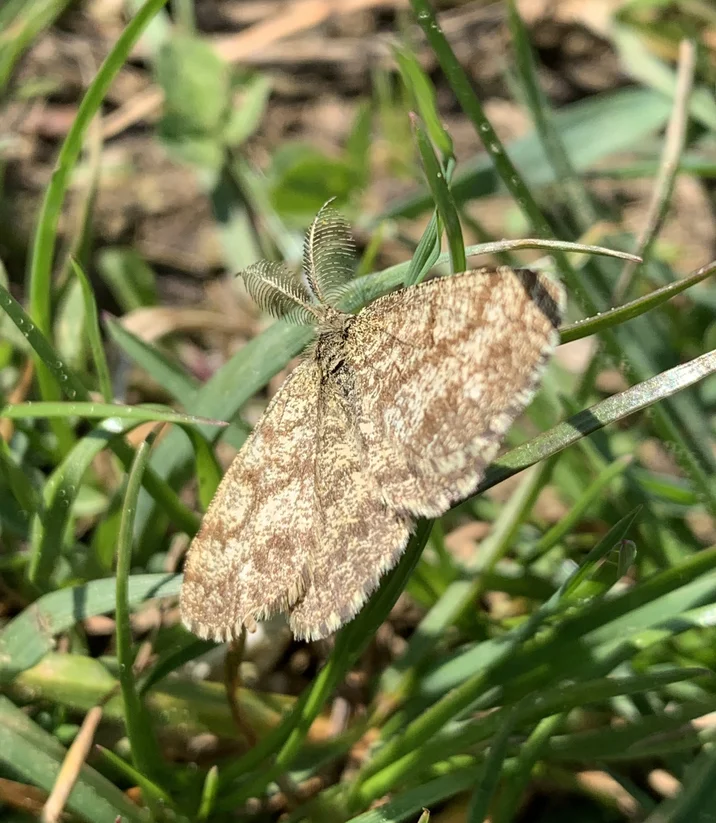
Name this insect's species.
Ematurga atomaria
